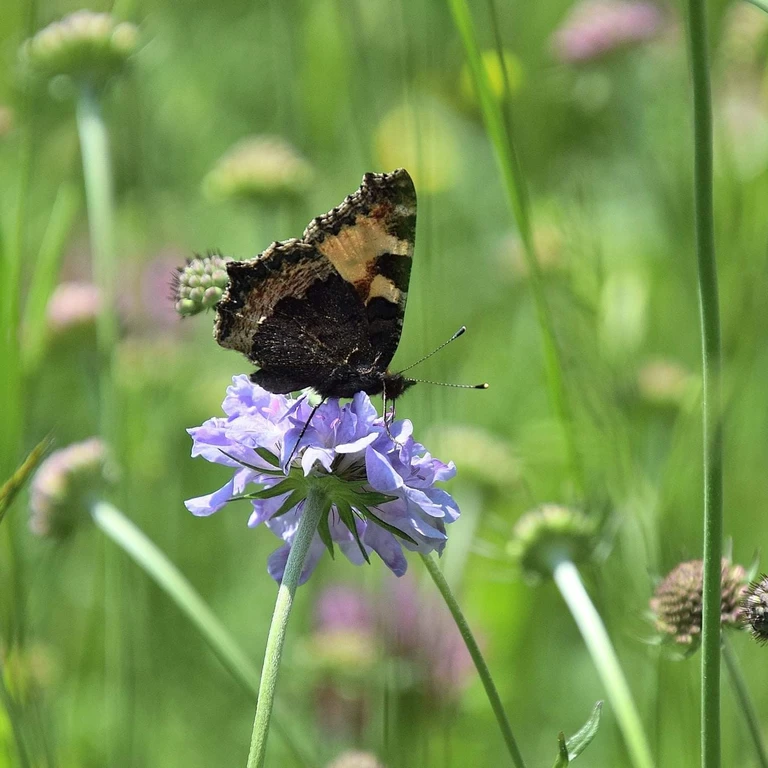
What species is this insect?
Aglais urticae
